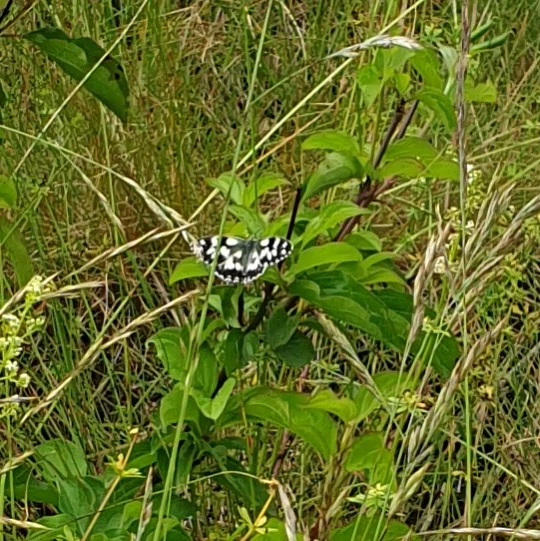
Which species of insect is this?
Melanargia galathea
